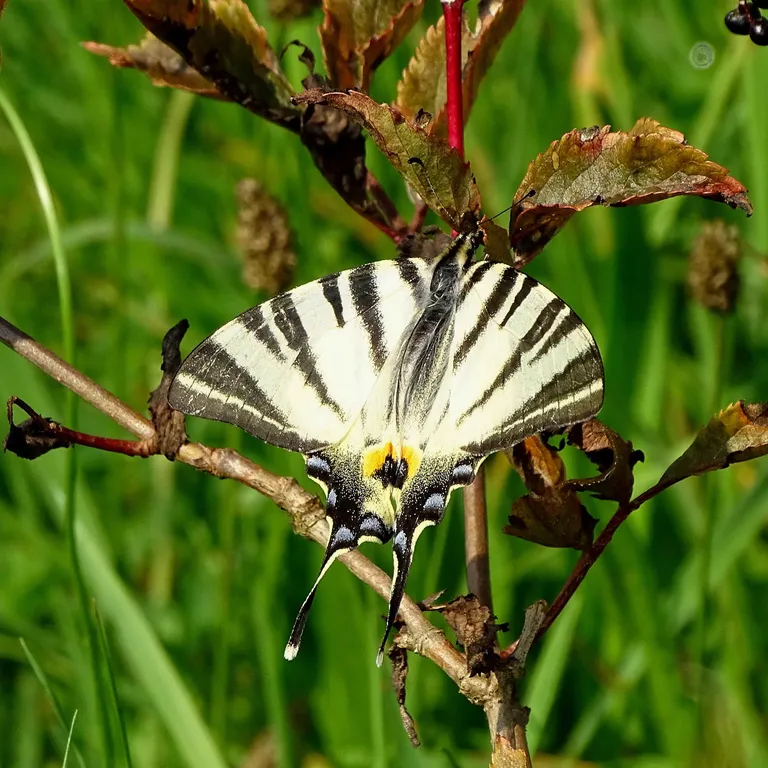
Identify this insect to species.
Iphiclides podalirius
